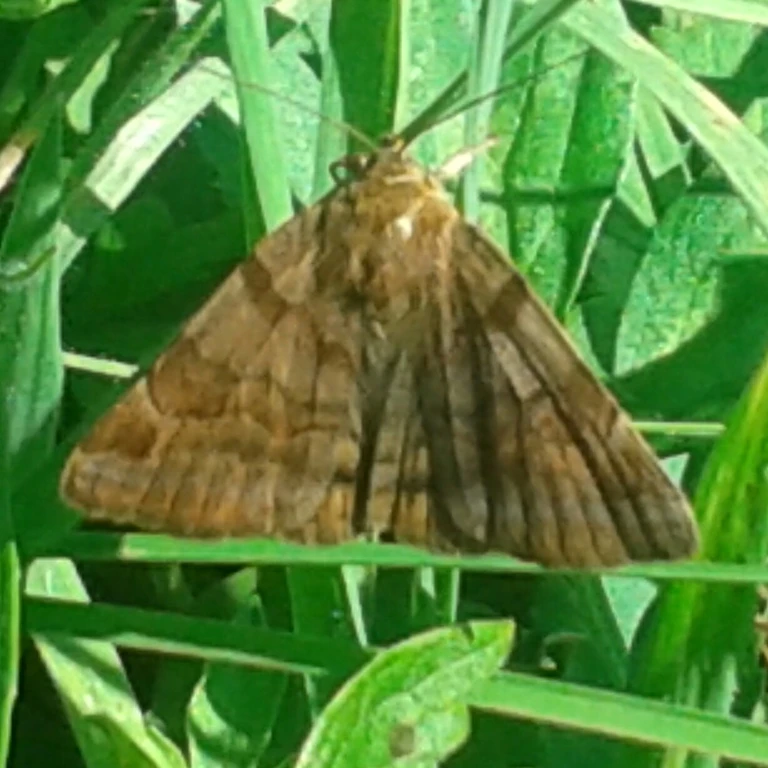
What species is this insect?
Euclidia glyphica
